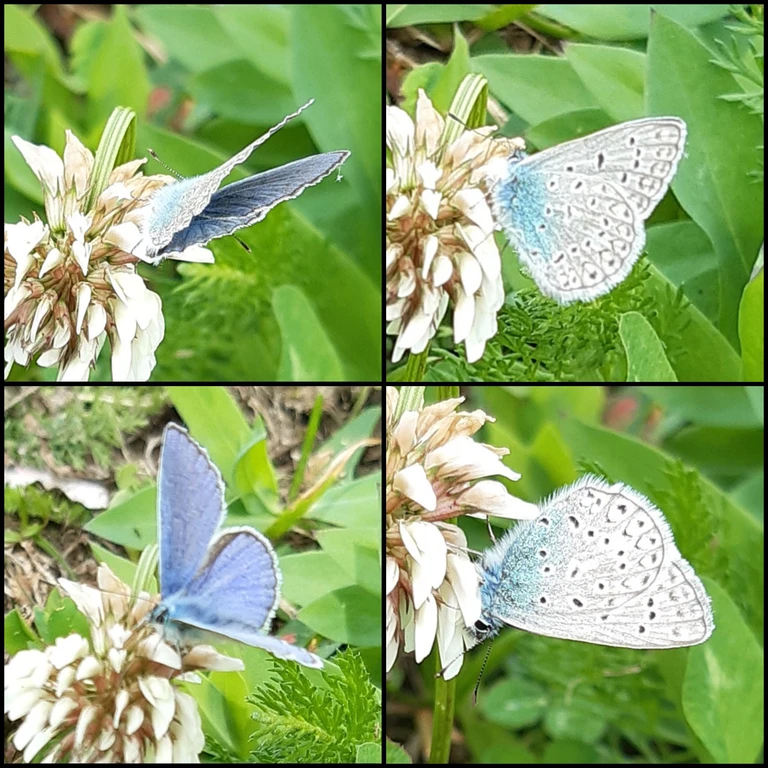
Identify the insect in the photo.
Polyommatus icarus
